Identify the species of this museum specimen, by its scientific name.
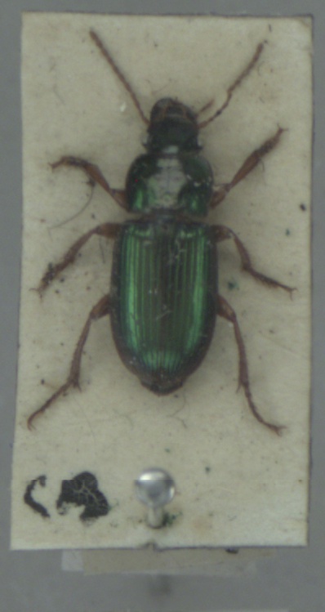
Harpalus affinis
